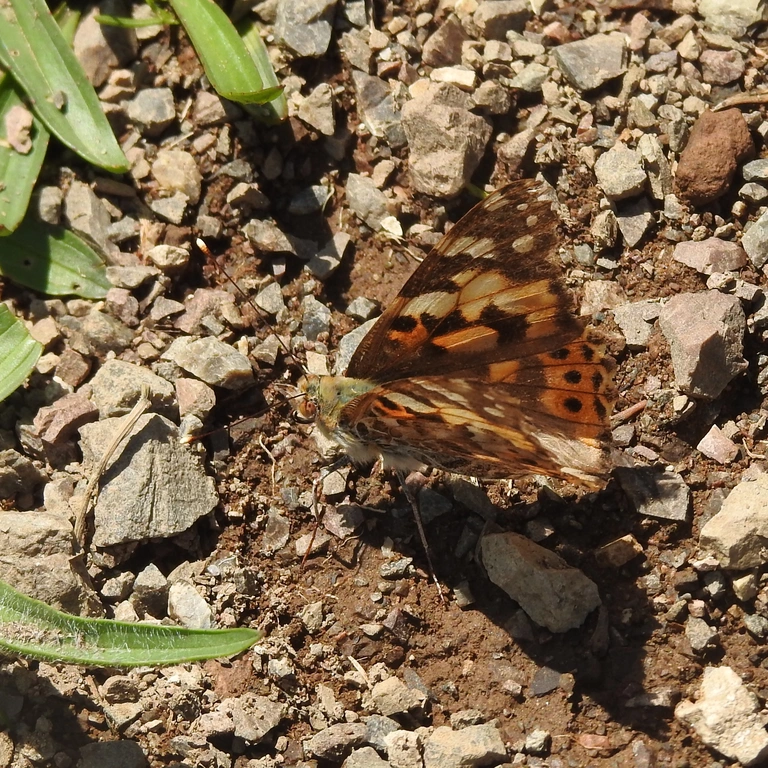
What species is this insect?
Vanessa cardui
